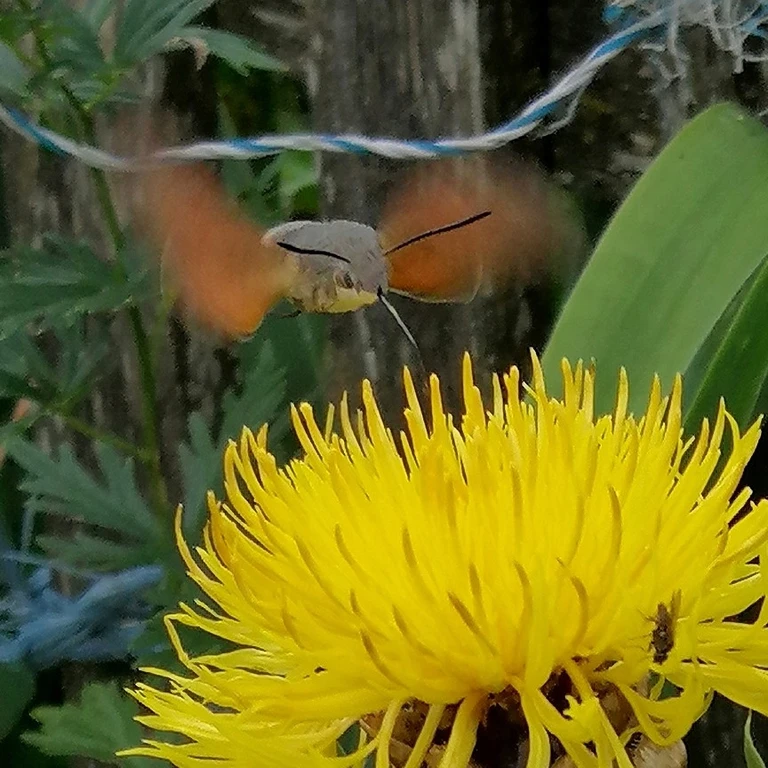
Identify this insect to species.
Macroglossum stellatarum
